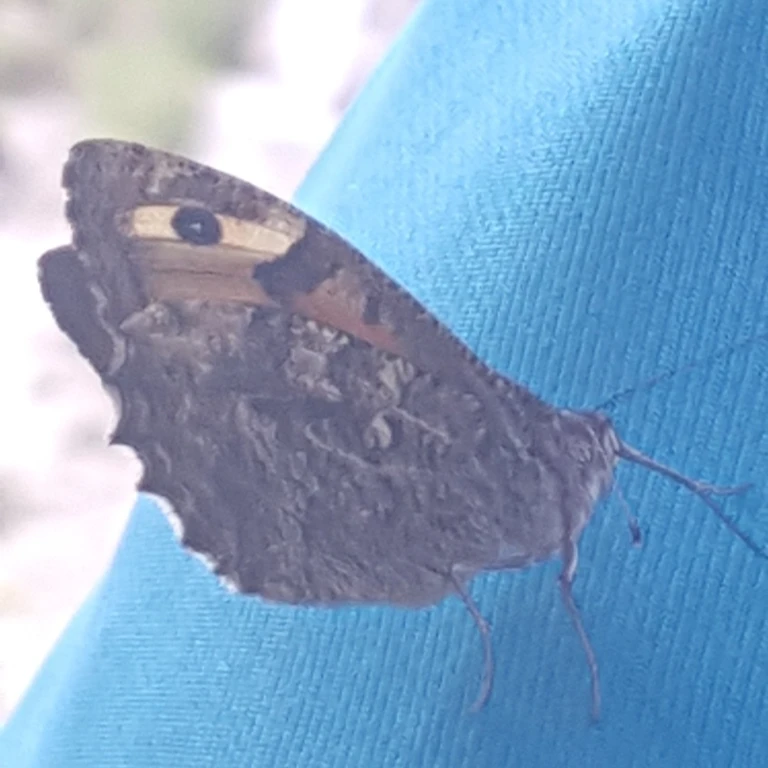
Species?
Hipparchia semele
